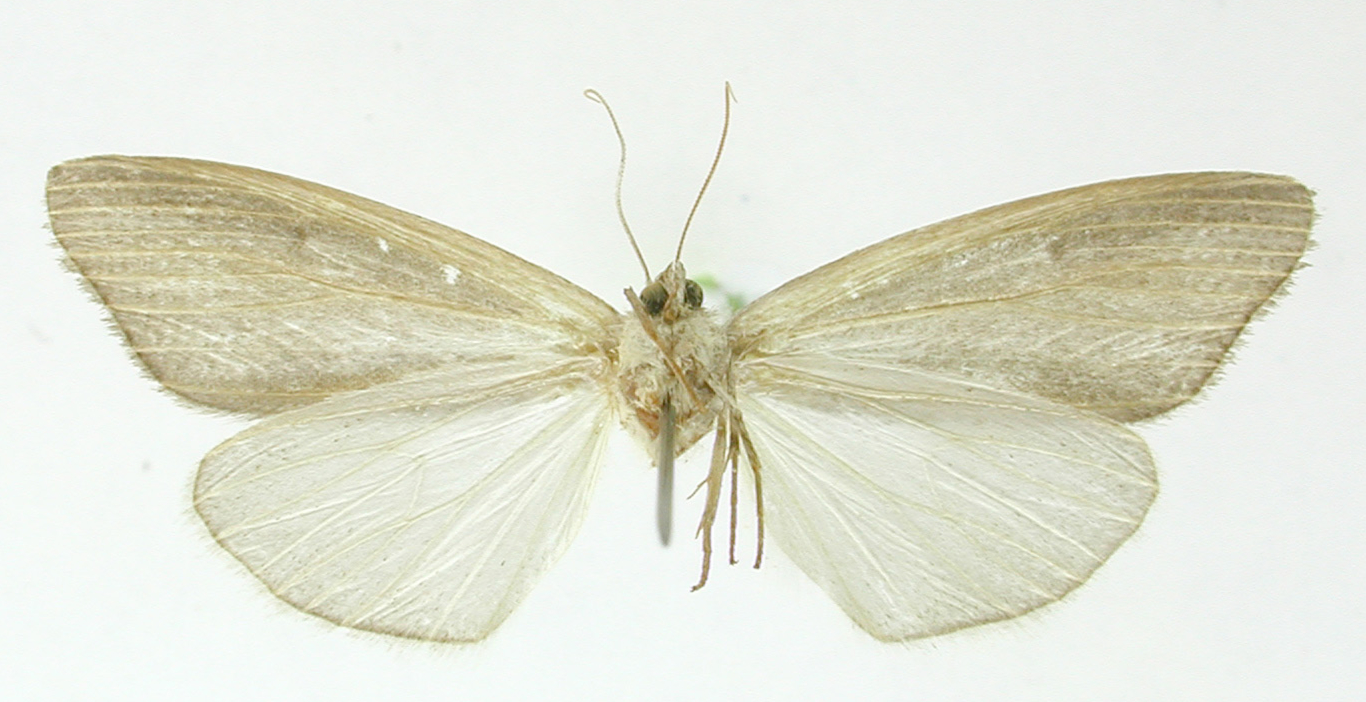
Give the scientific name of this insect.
Coenocharis rhadinaria
